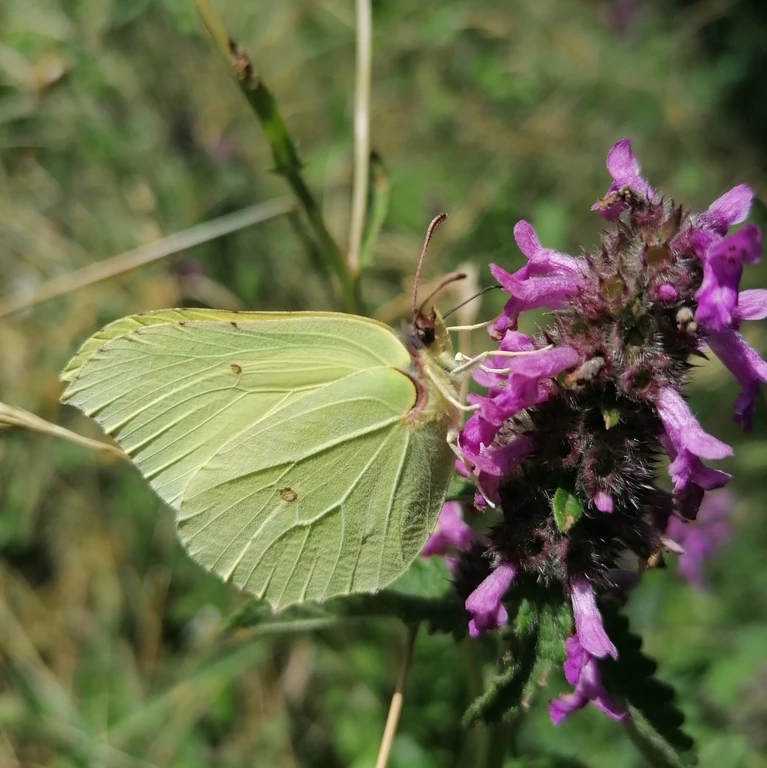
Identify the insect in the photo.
Gonepteryx rhamni
